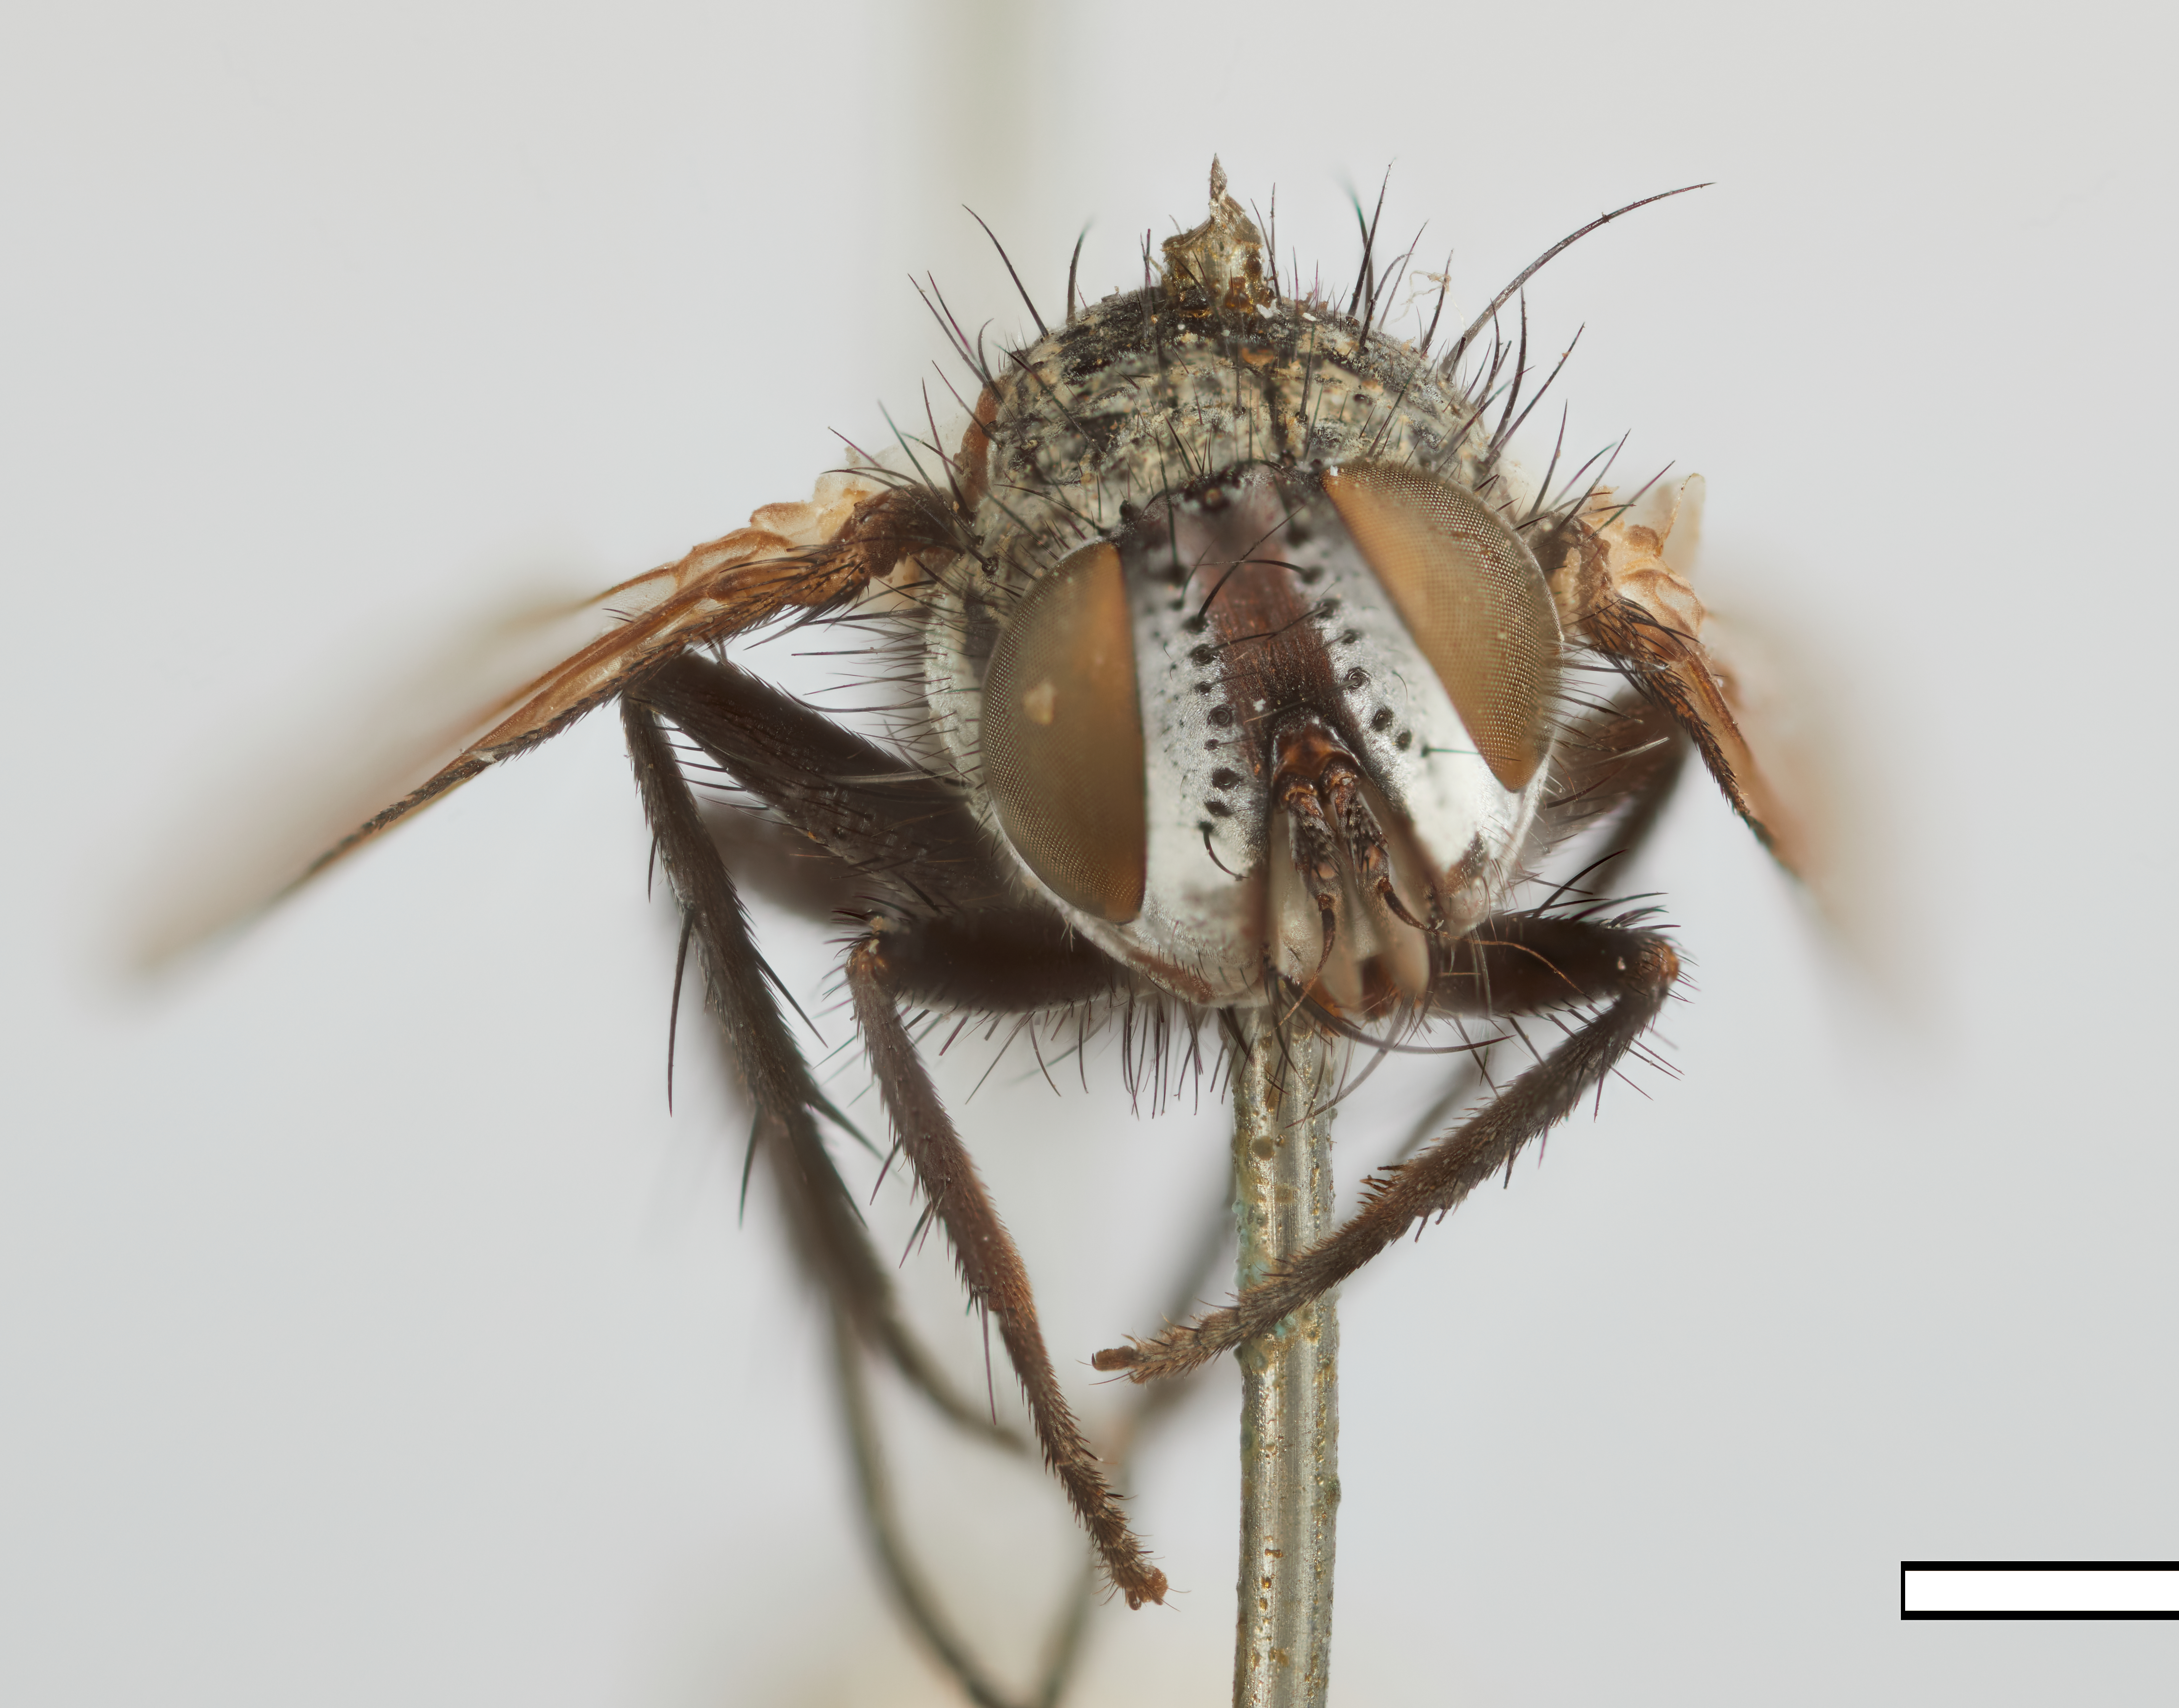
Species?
Spathimeigenia bridwelli
